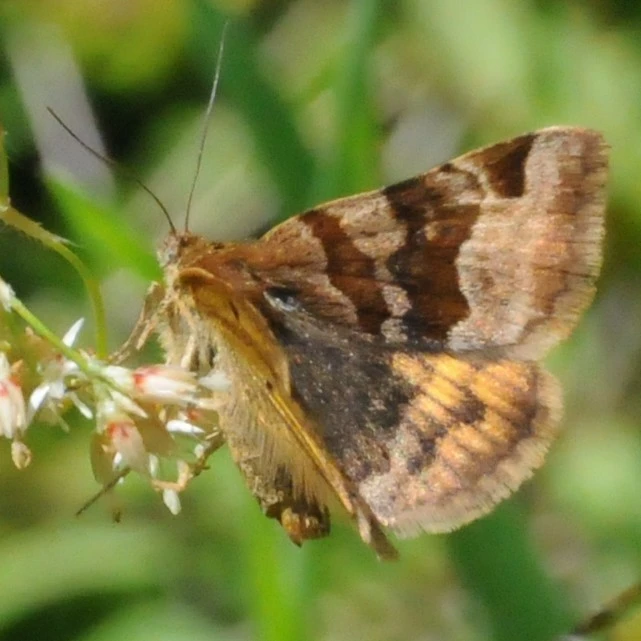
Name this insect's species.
Euclidia glyphica
